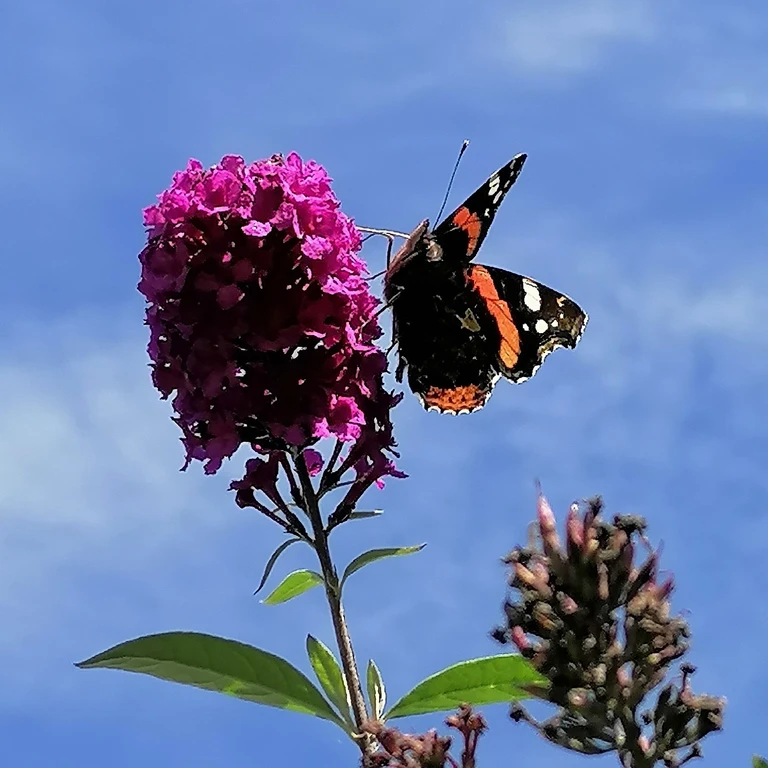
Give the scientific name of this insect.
Vanessa atalanta
